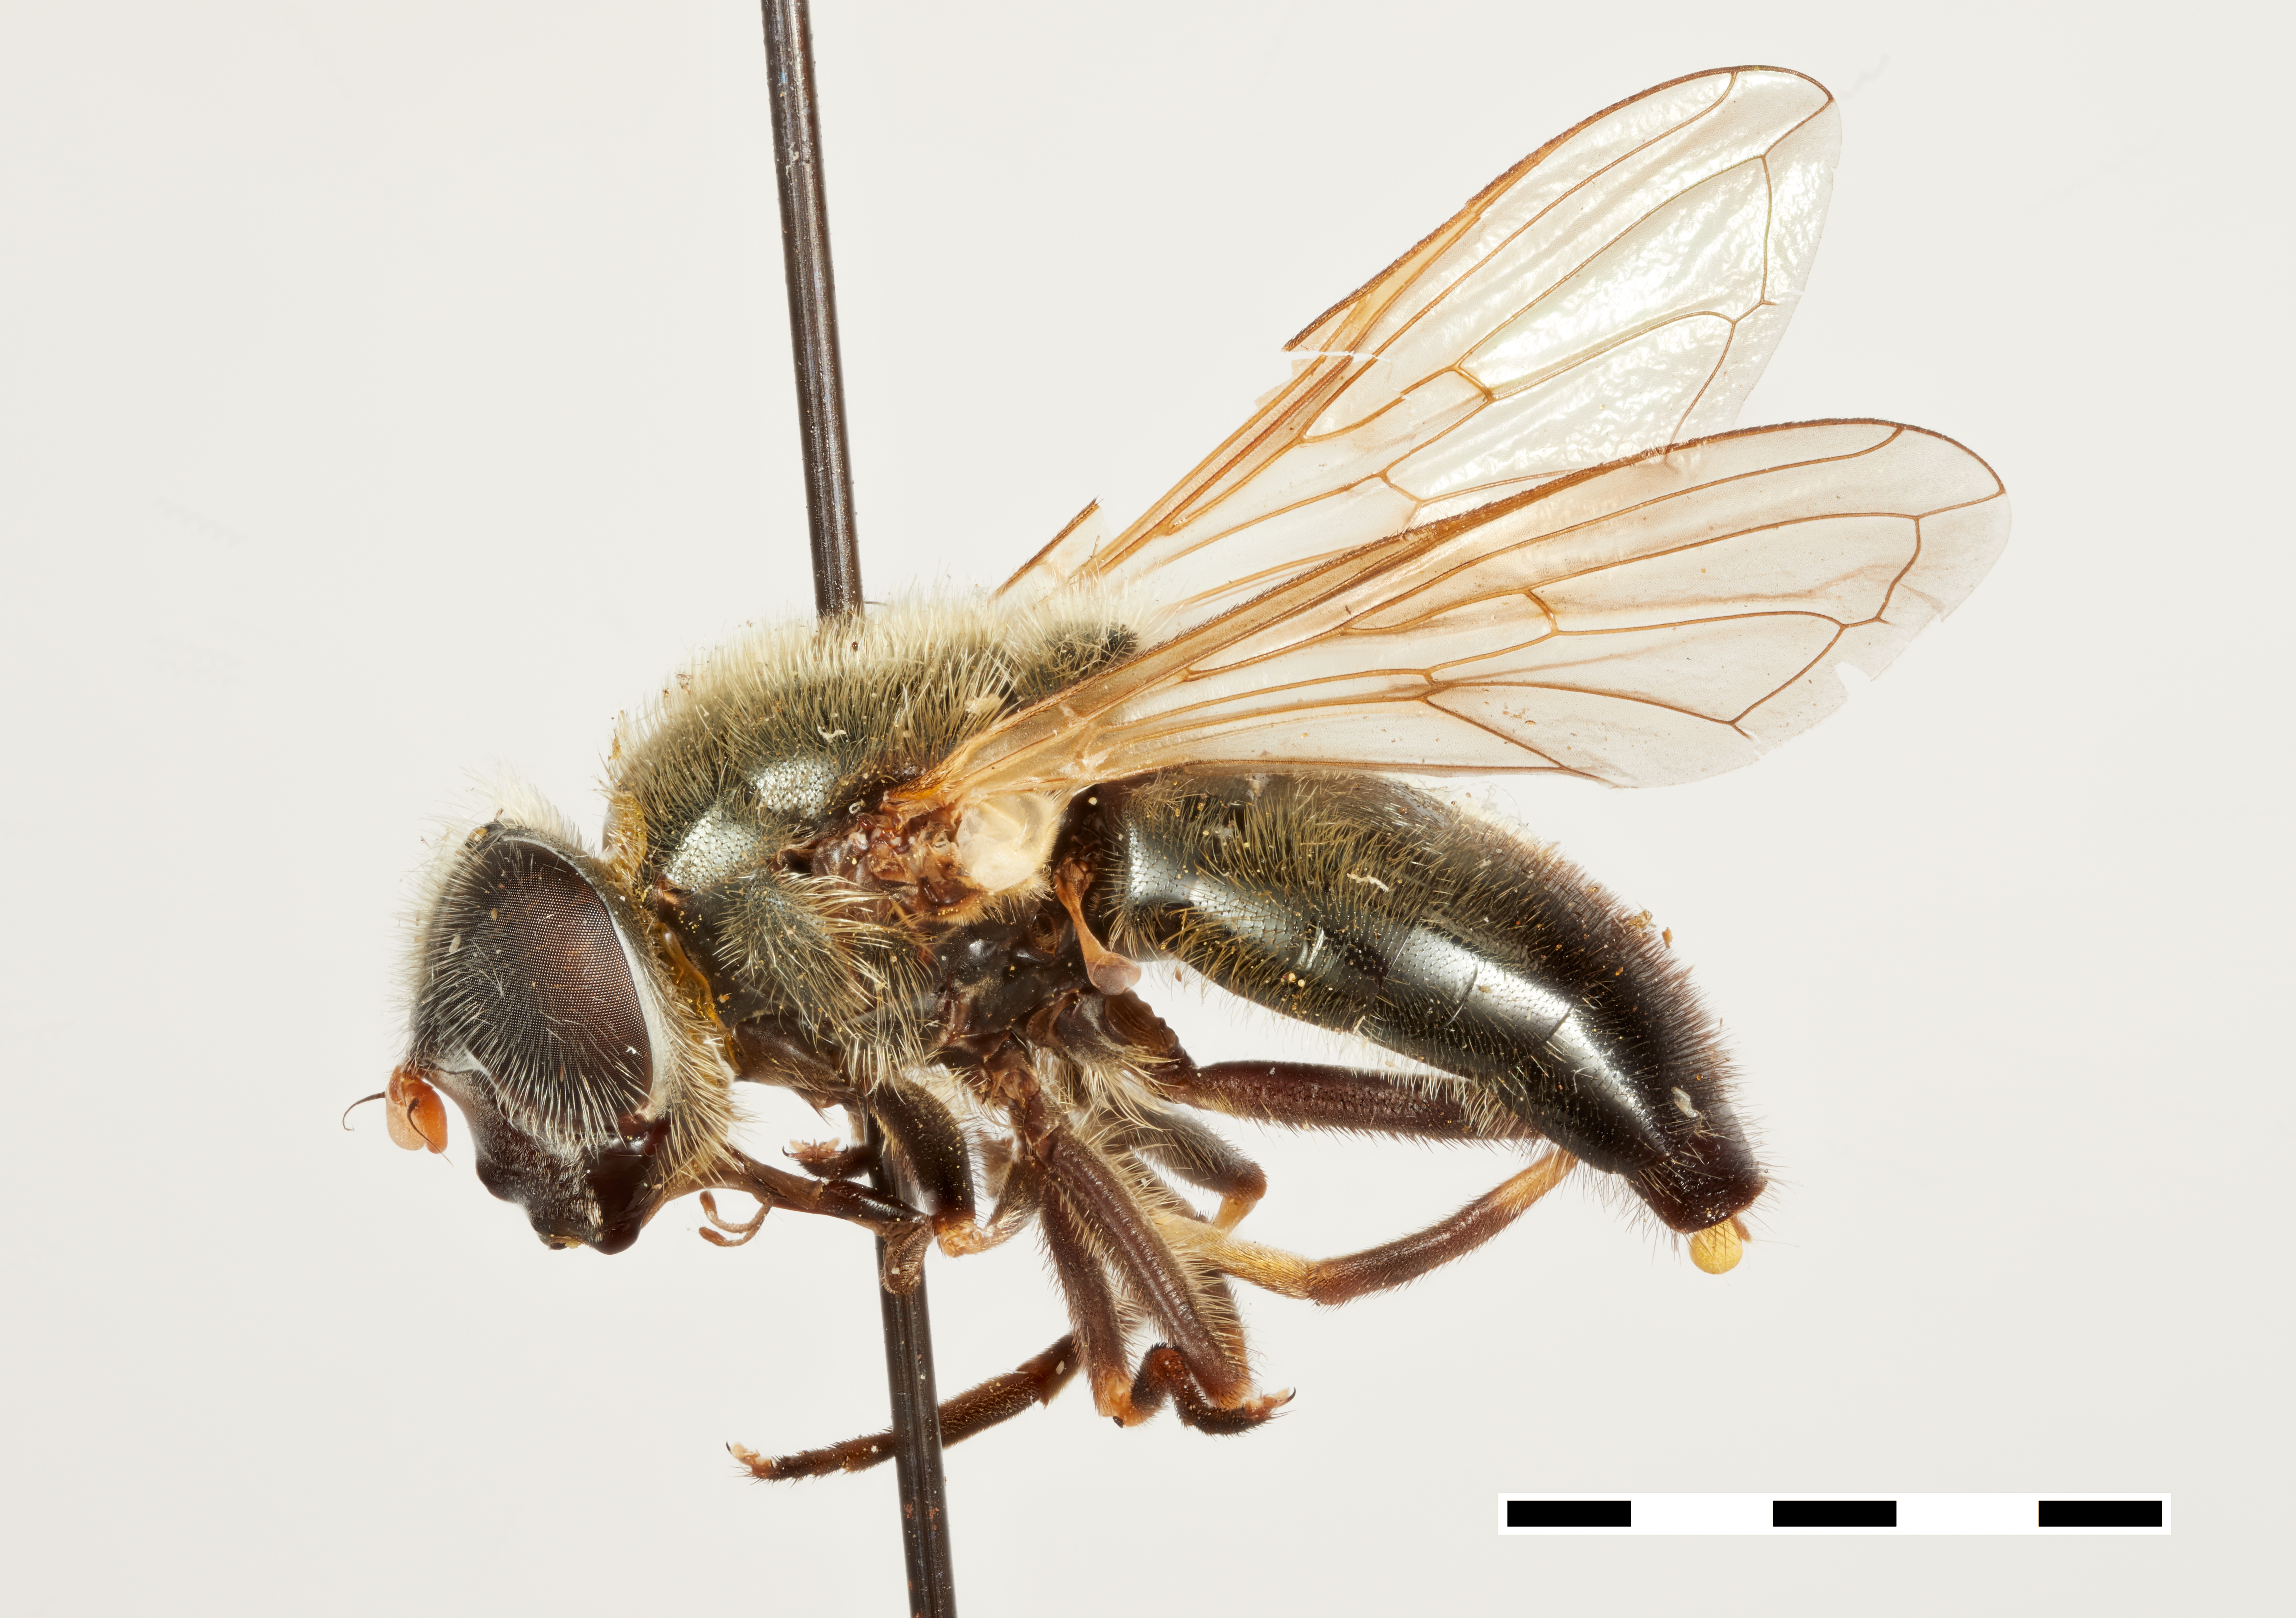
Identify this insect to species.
Chilosia bicolorata
